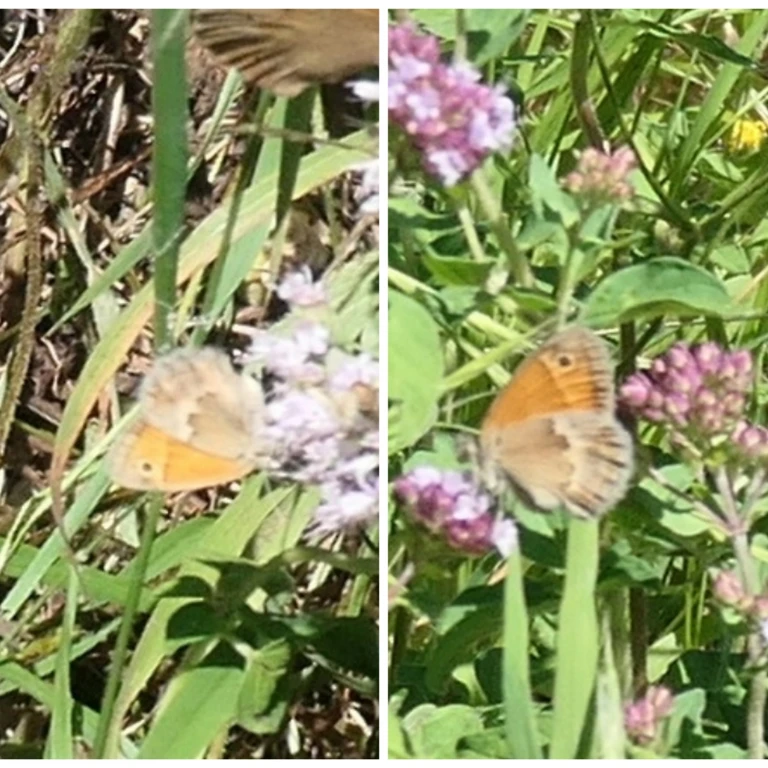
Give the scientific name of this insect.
Coenonympha pamphilus
